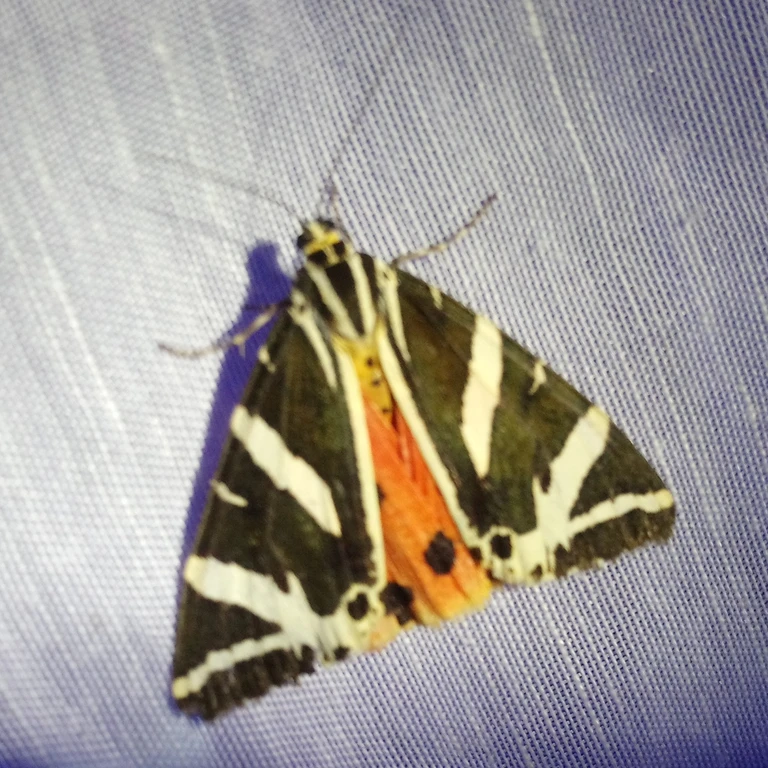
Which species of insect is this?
Euplagia quadripunctaria
